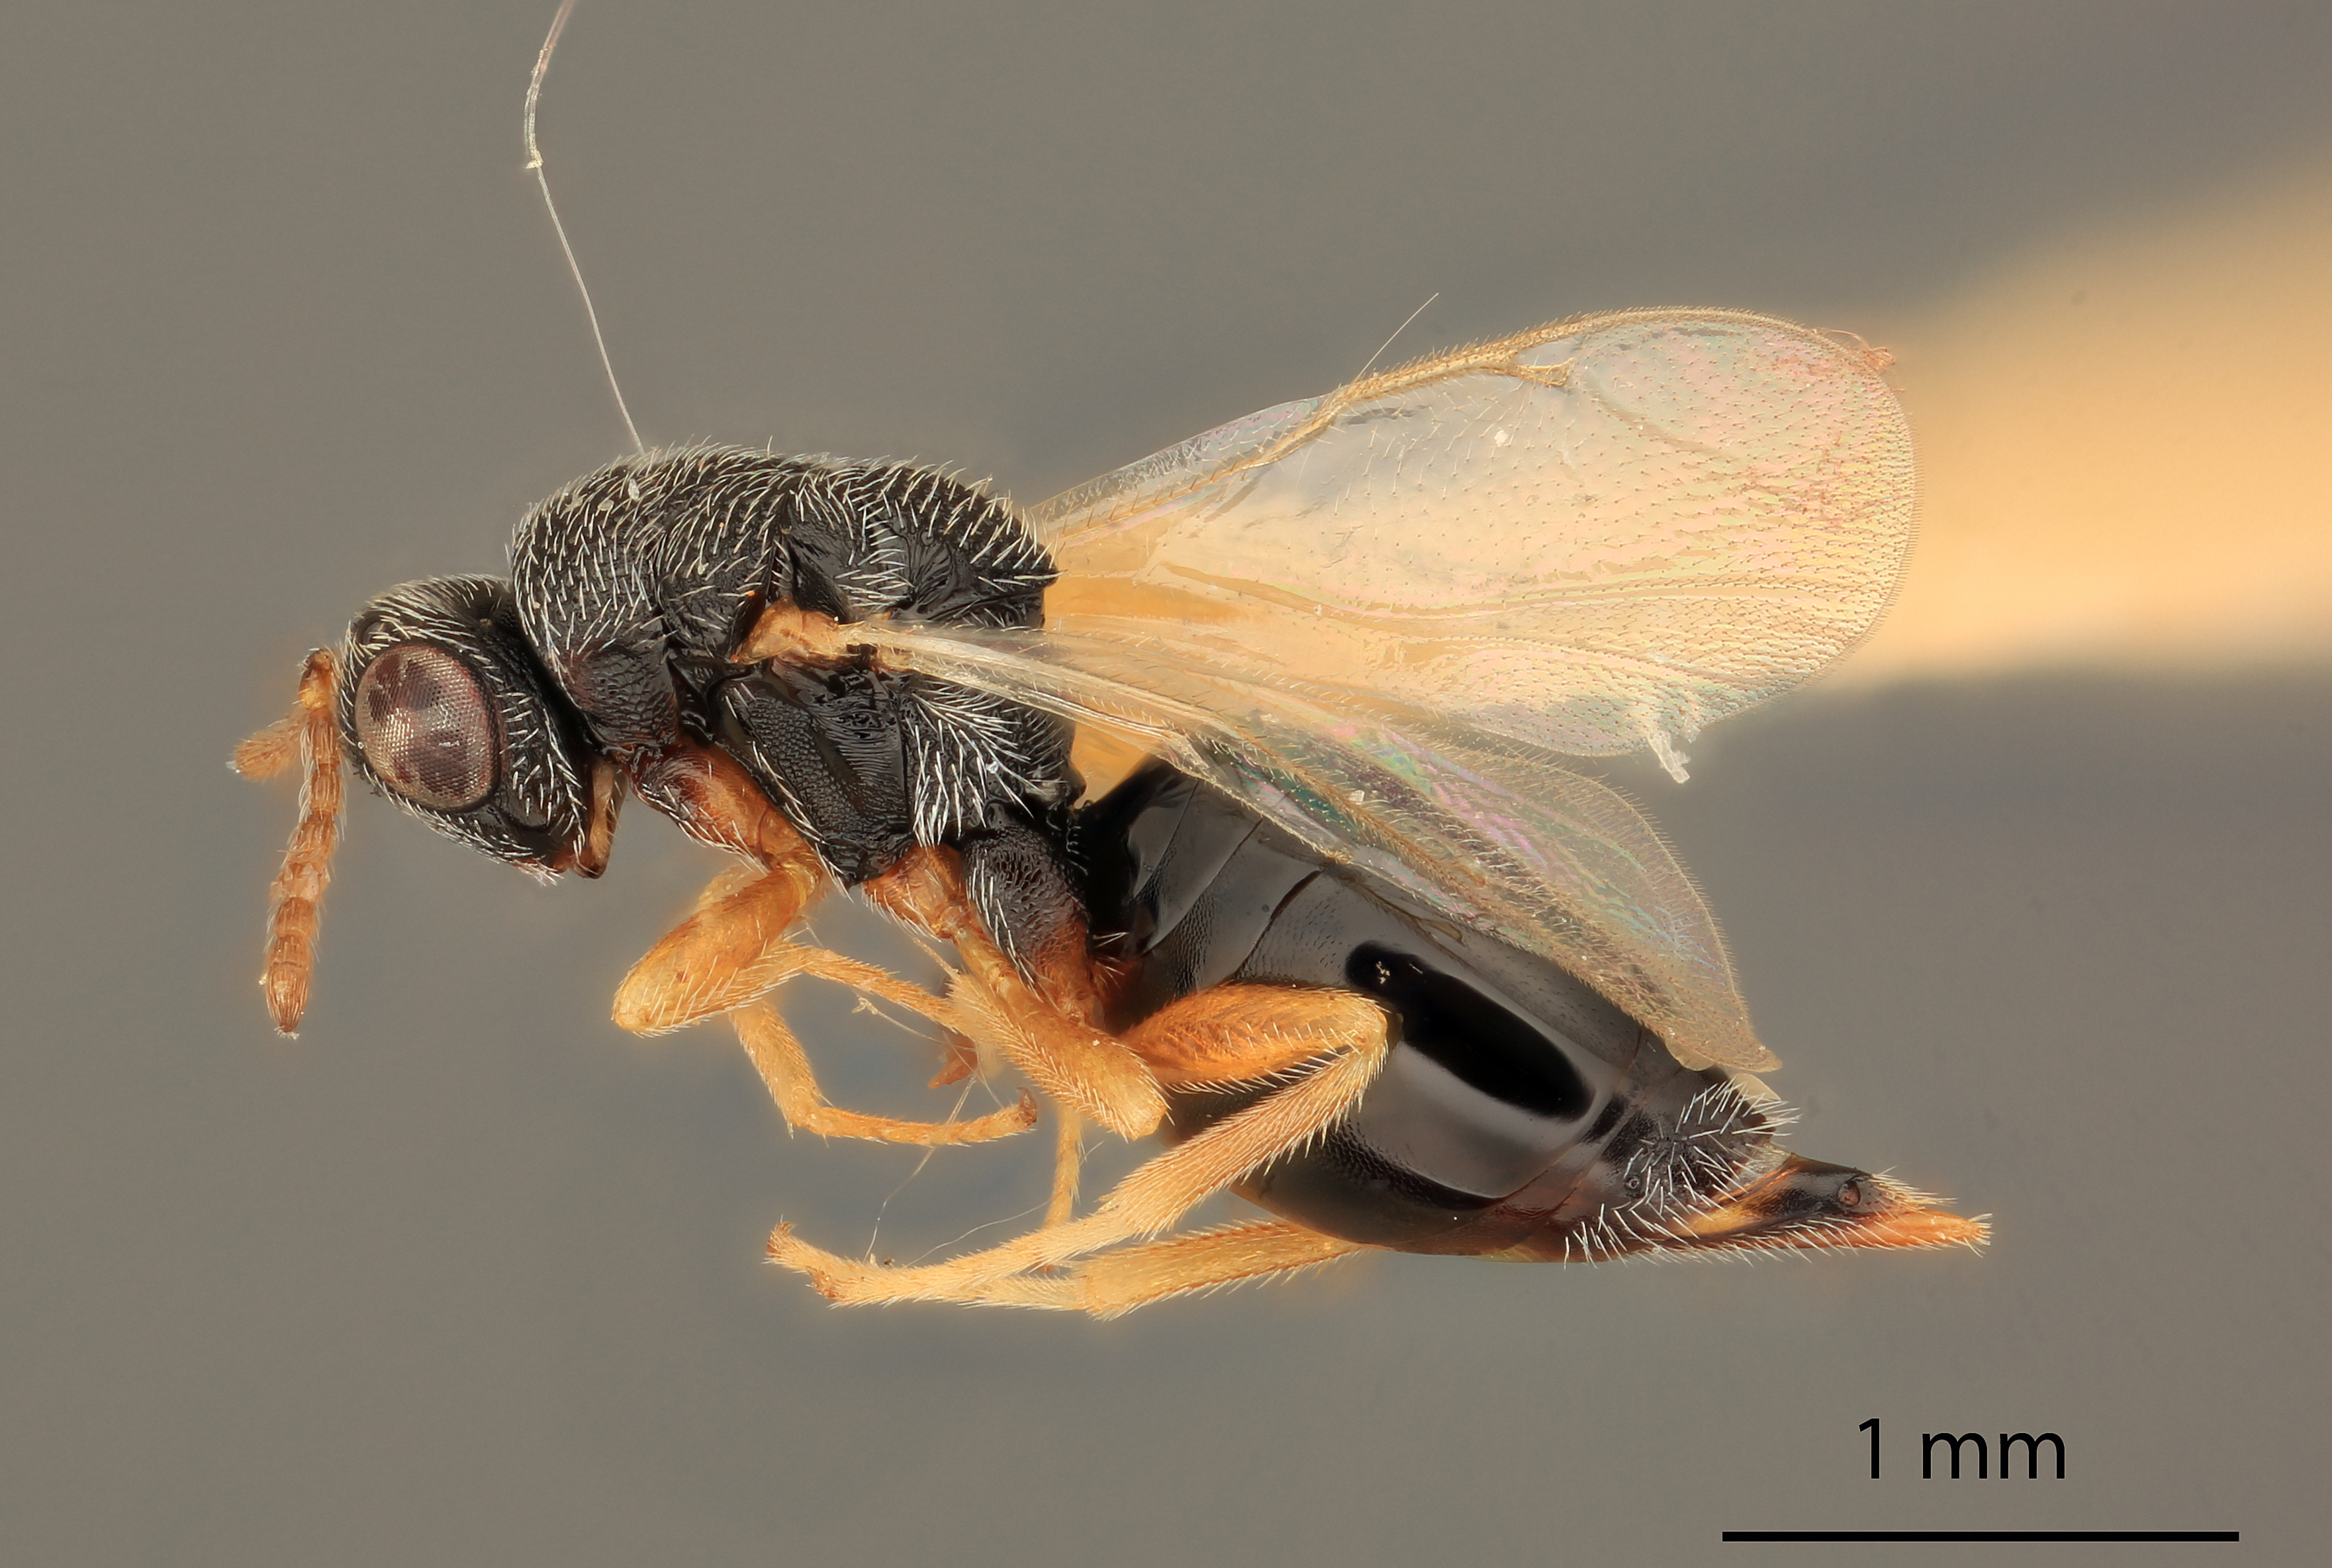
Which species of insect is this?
Eurytoma flavovultus
